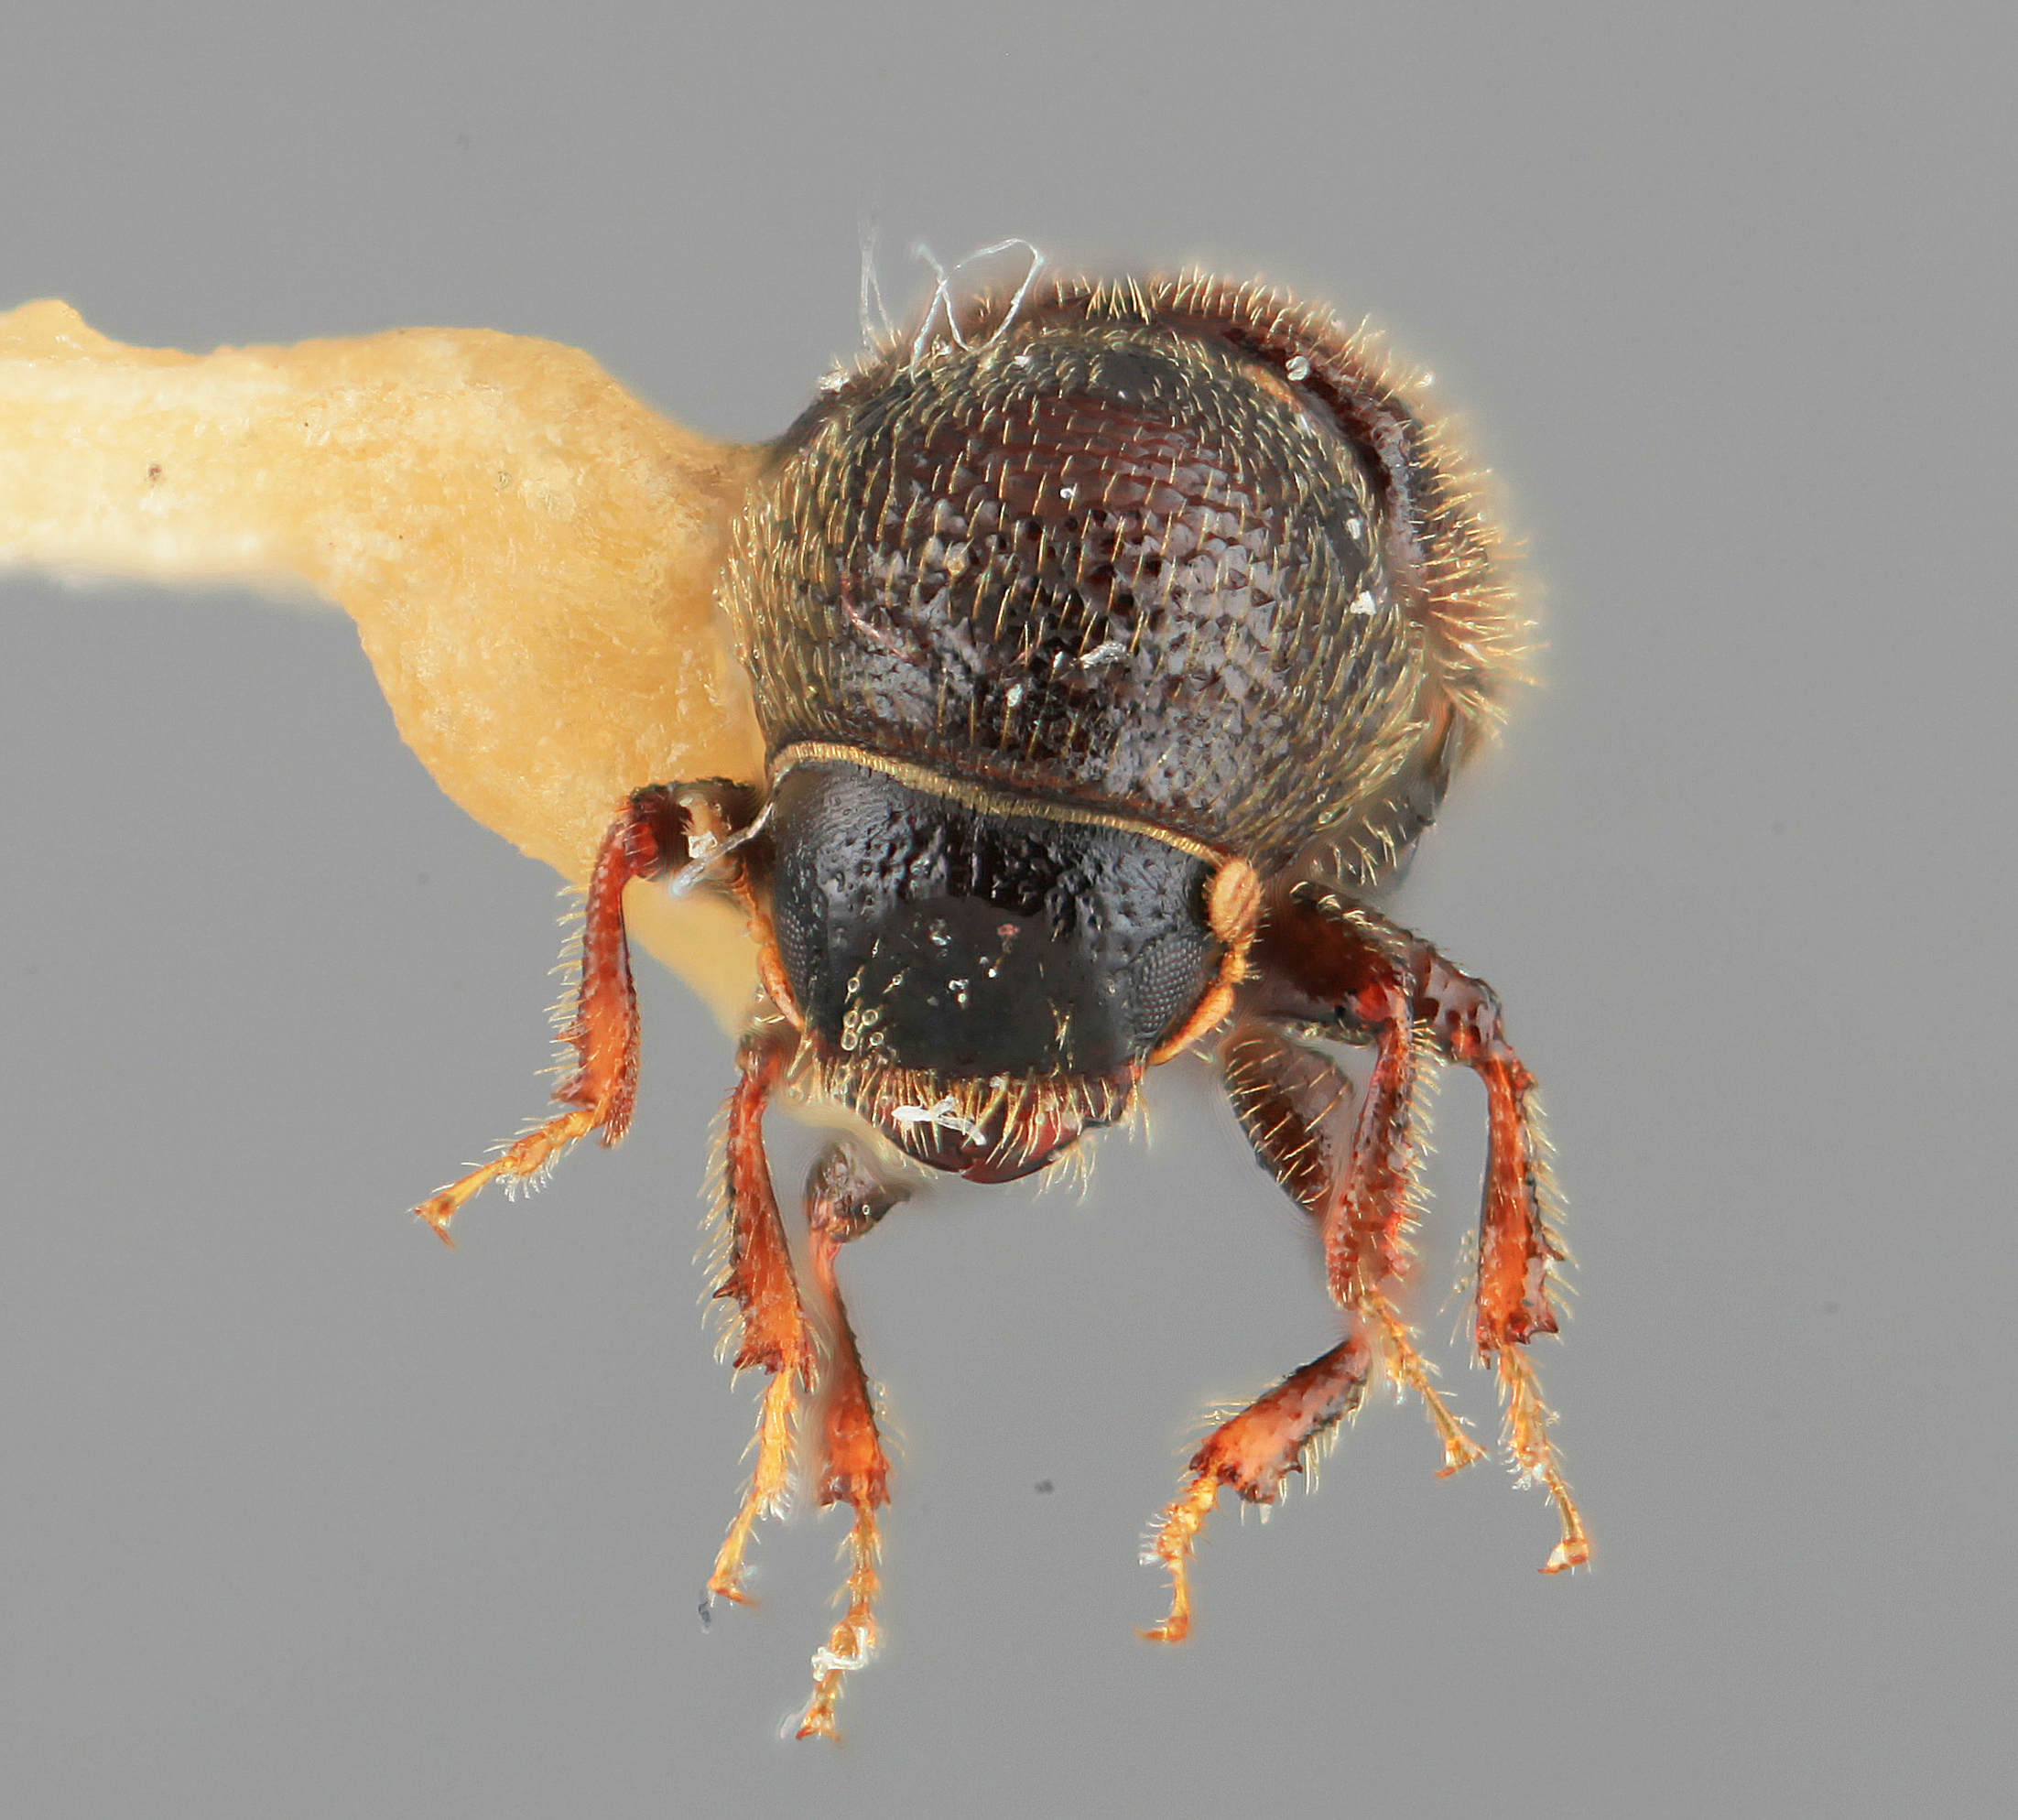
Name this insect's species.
Pityophthorus levis
